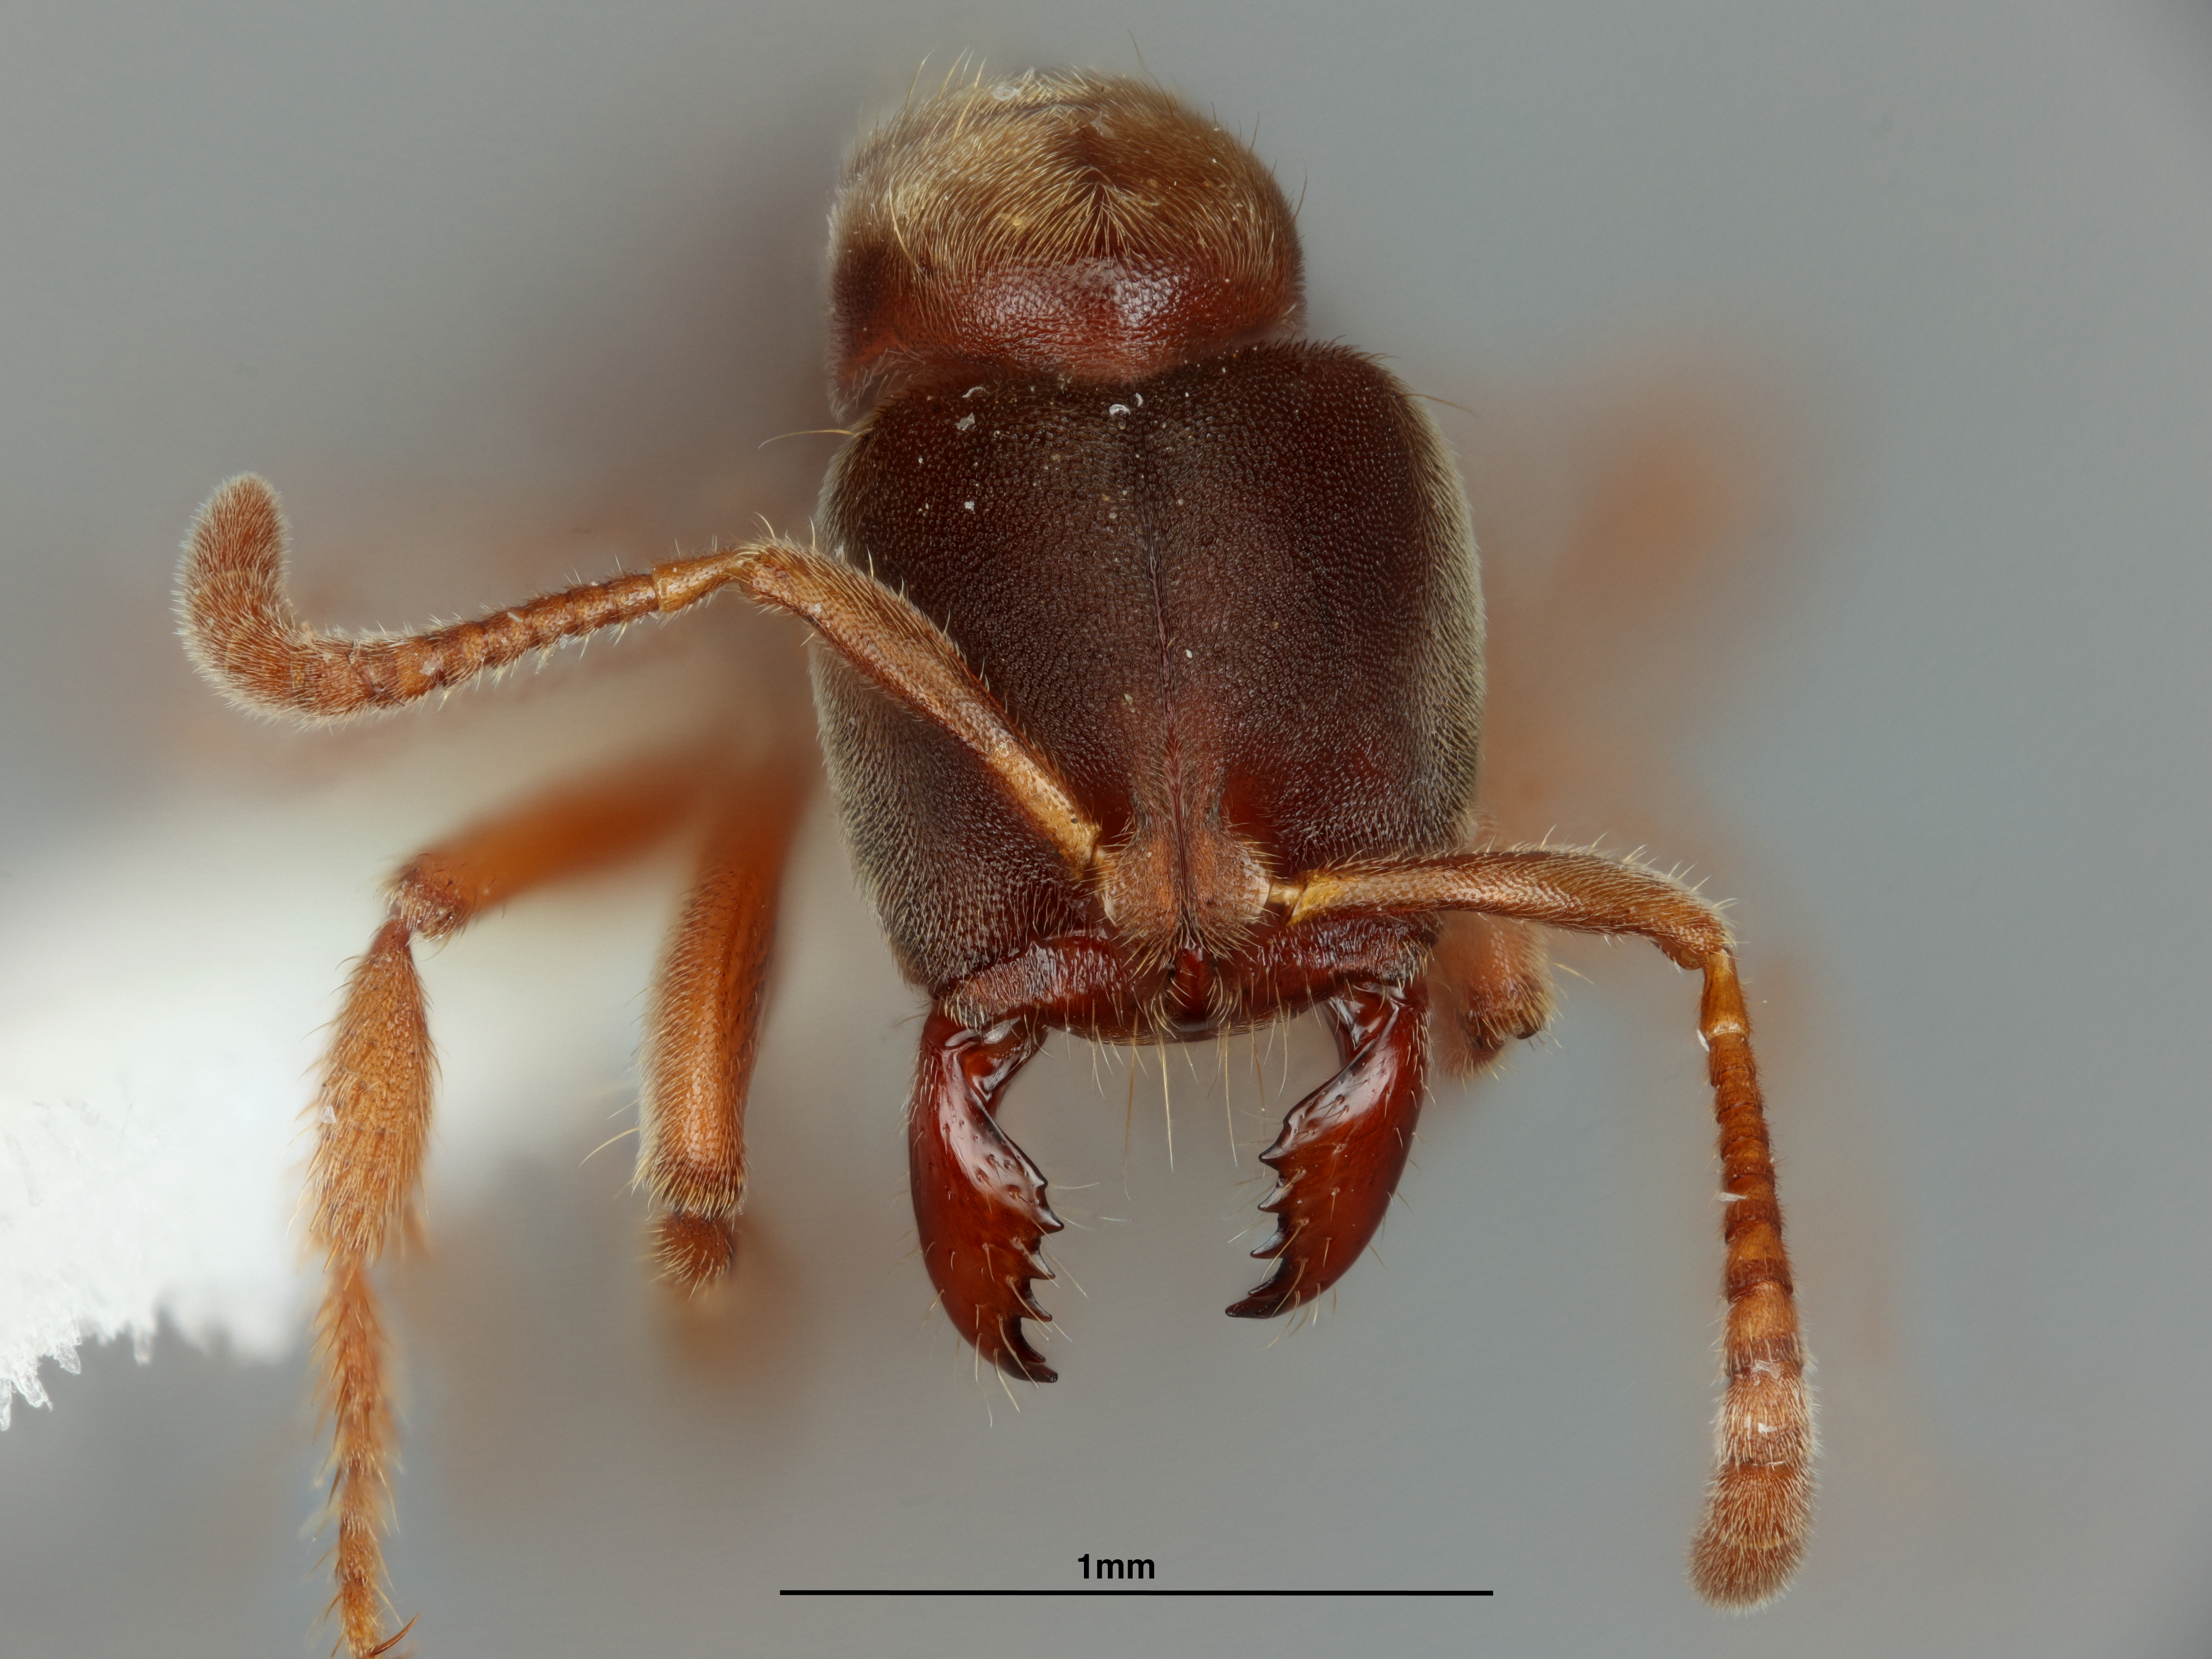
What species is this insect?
Cryptopone gilvagrande
